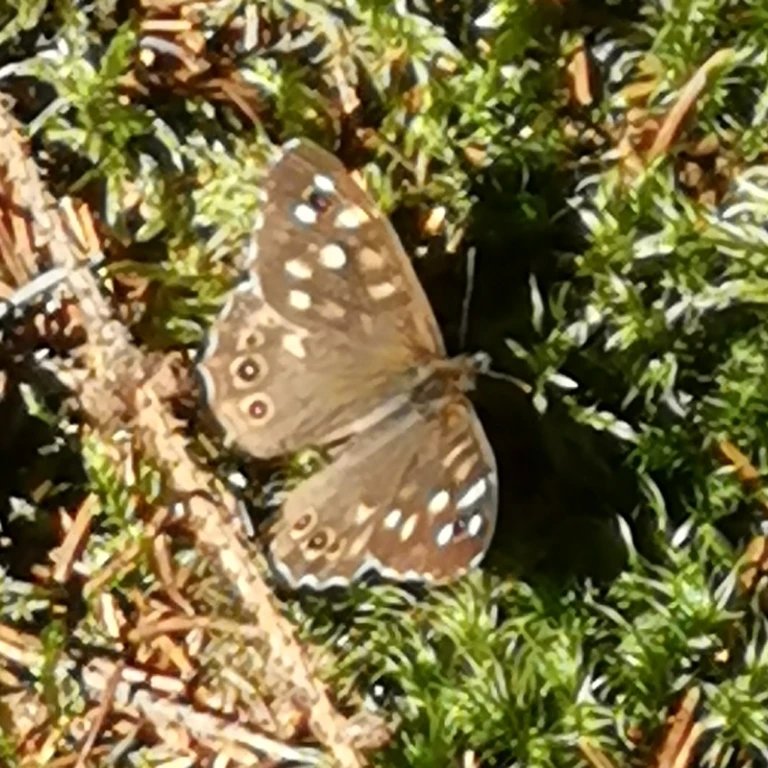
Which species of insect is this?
Pararge aegeria
